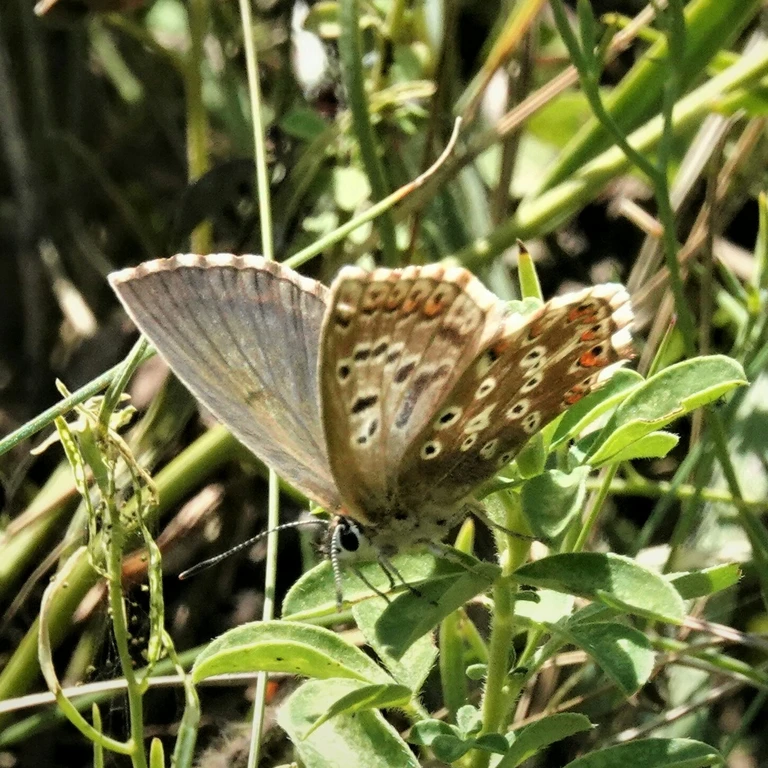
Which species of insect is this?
Lysandra coridon
